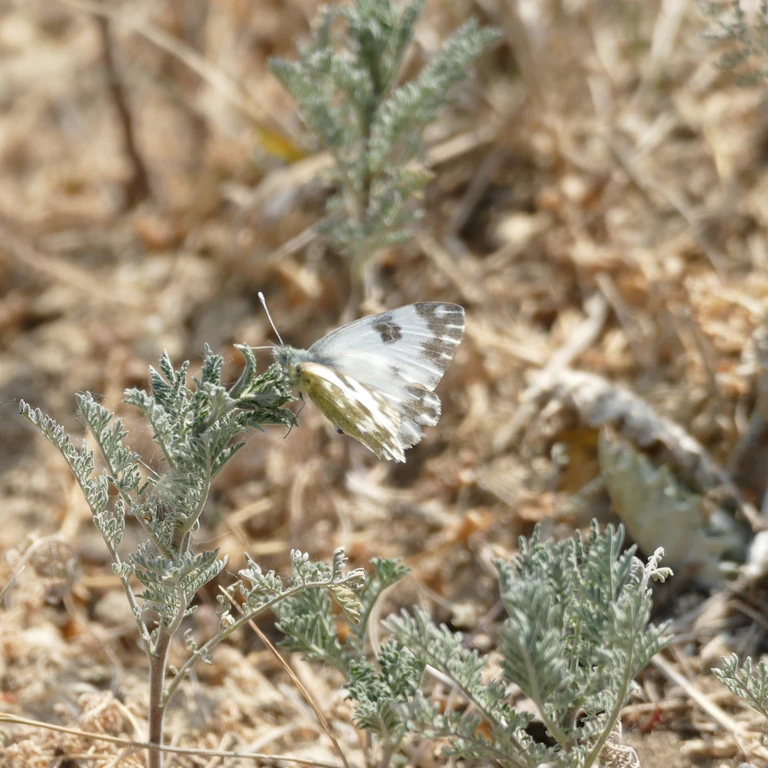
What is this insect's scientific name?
Pontia edusa
